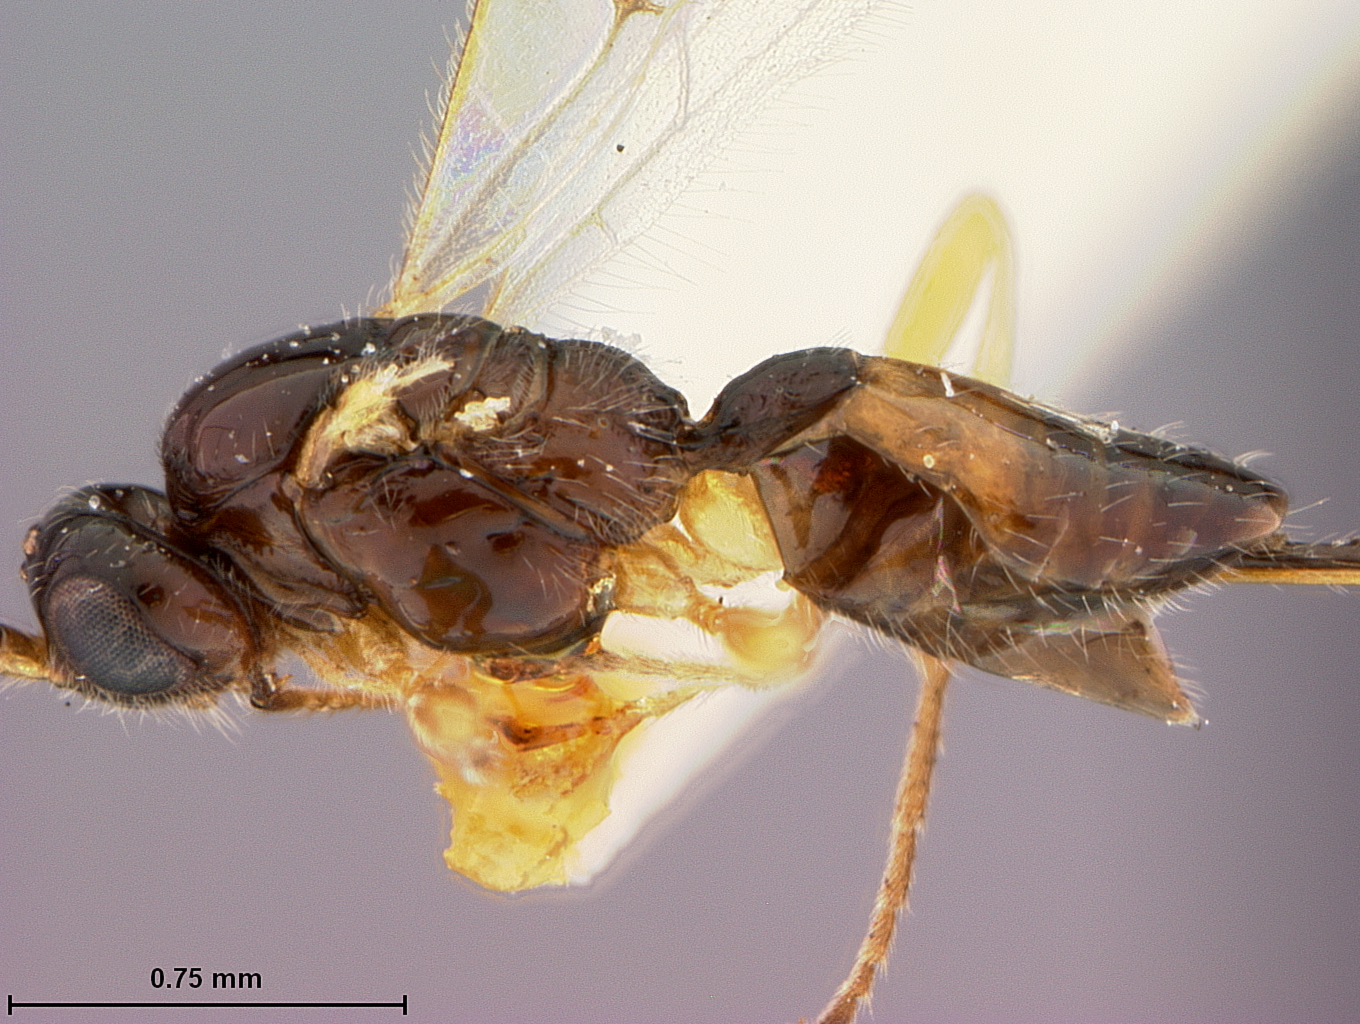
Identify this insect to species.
Opius lemonensis
